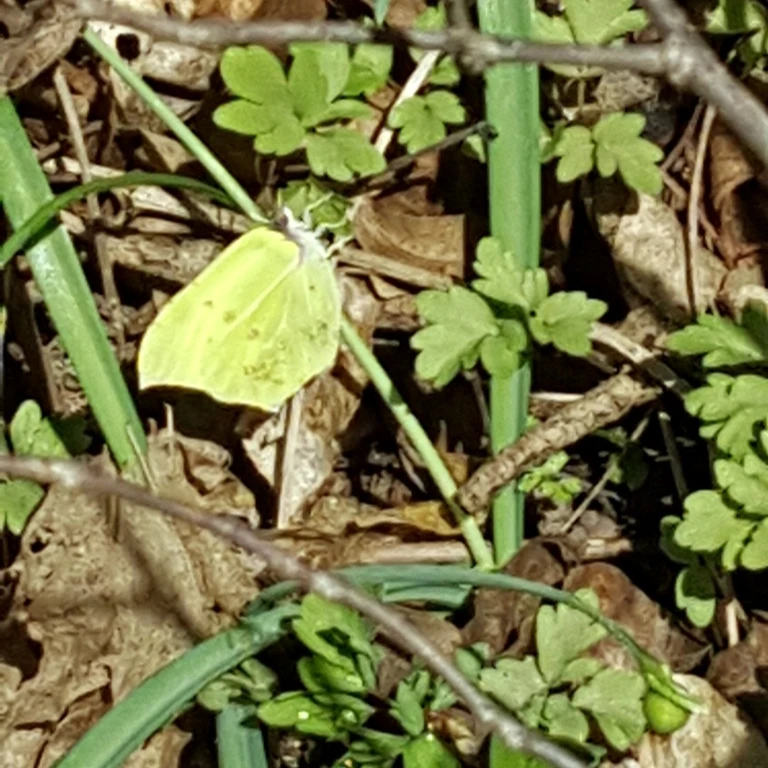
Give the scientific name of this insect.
Gonepteryx rhamni
